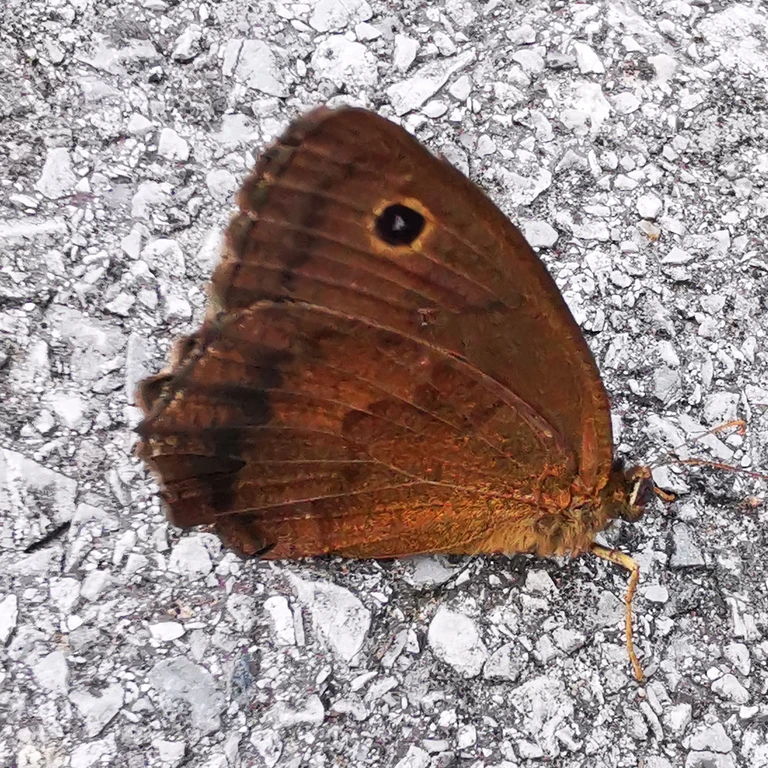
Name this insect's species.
Minois dryas
